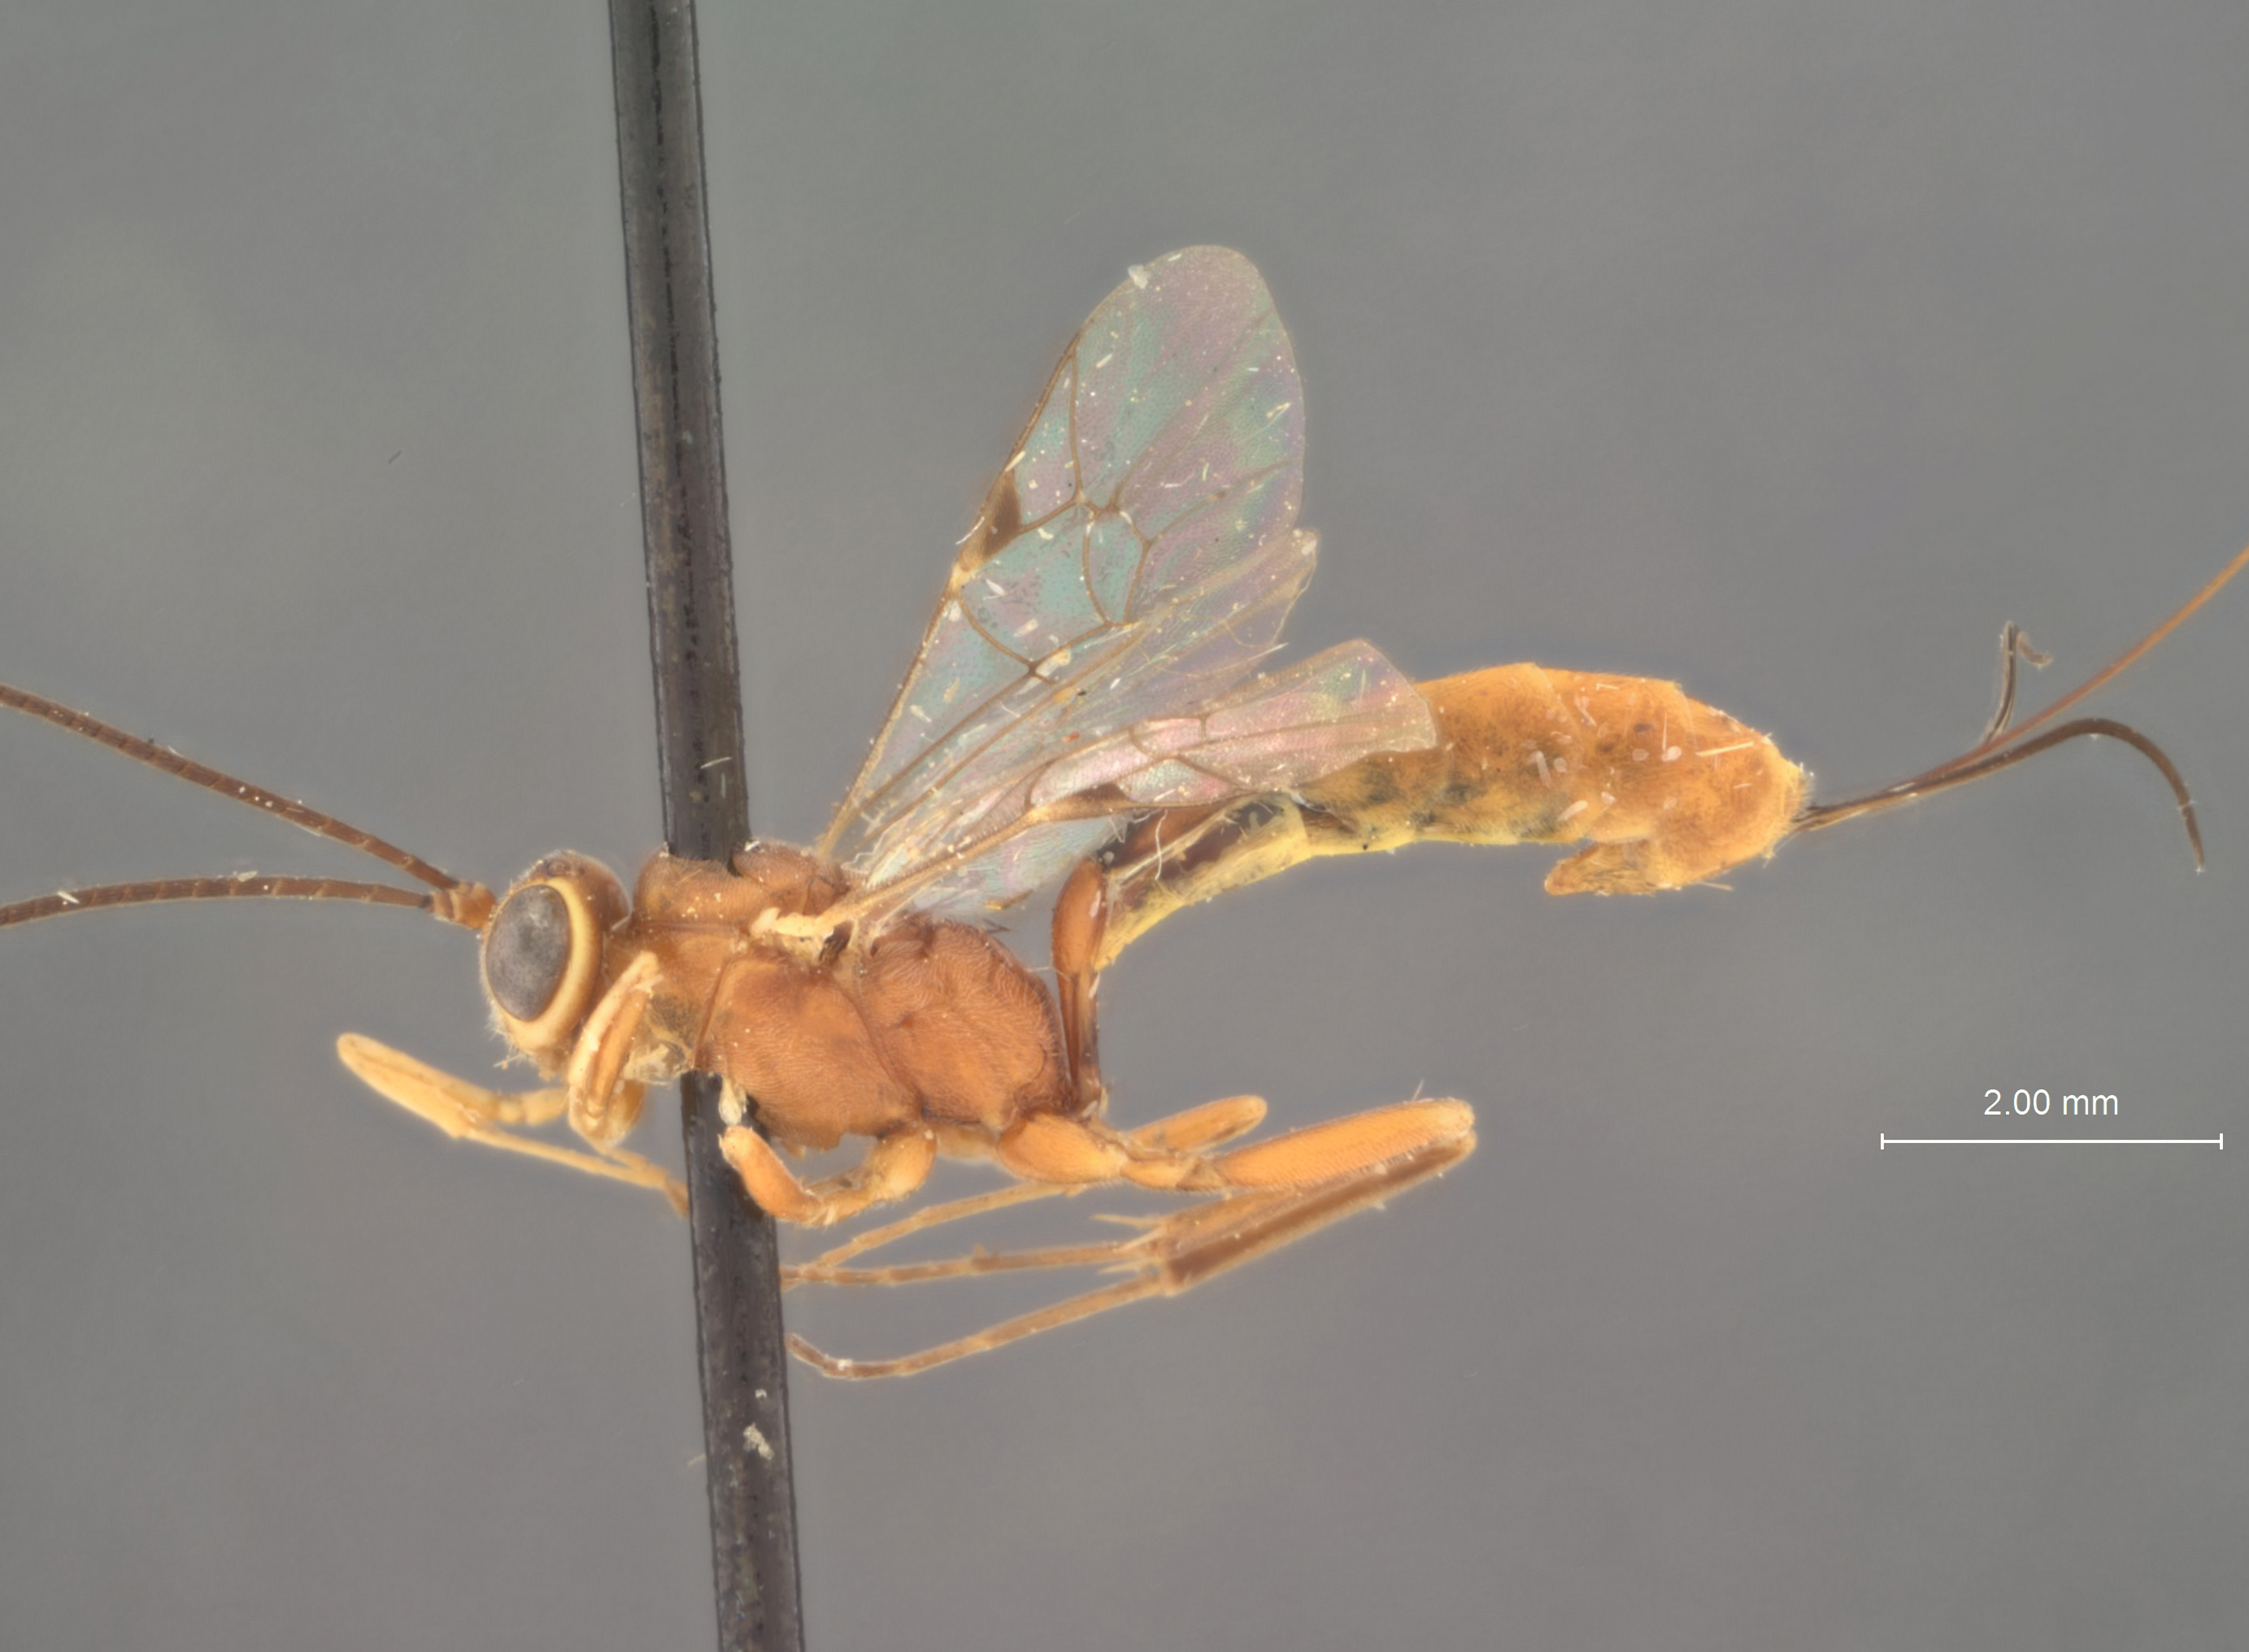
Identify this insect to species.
Cremastus mulleolos
